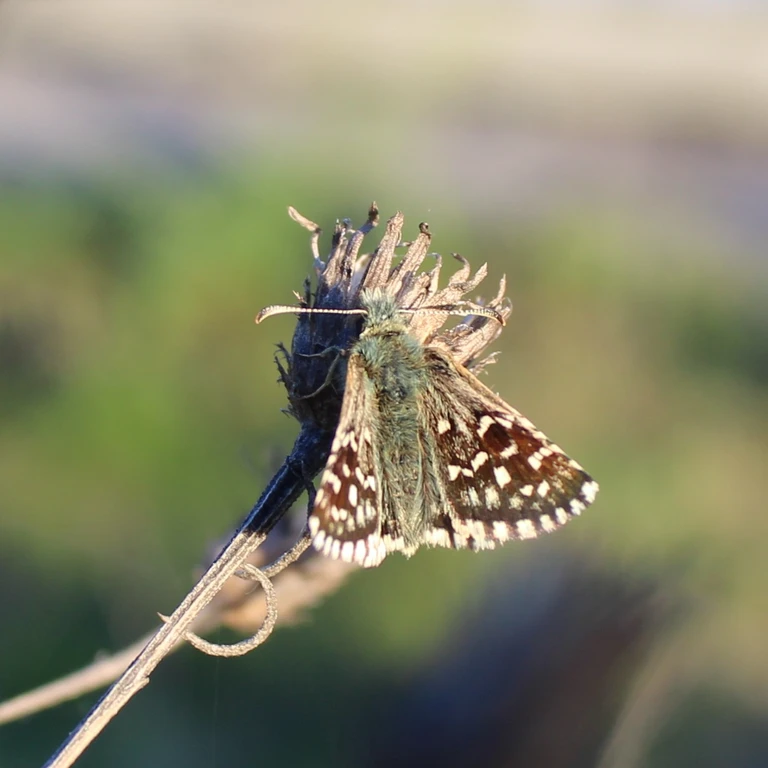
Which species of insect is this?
Pyrgus malvae
